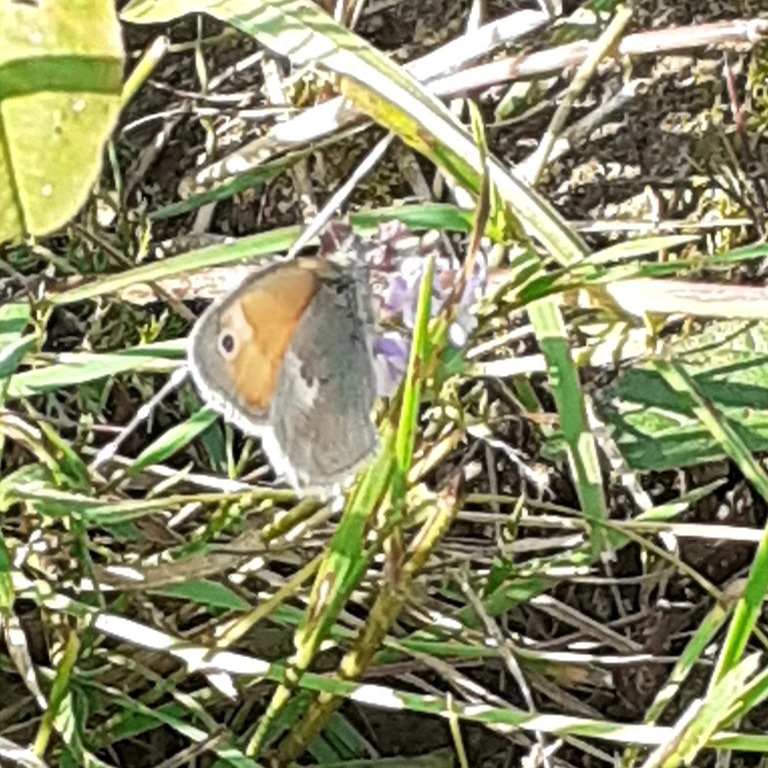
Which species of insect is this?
Coenonympha pamphilus
